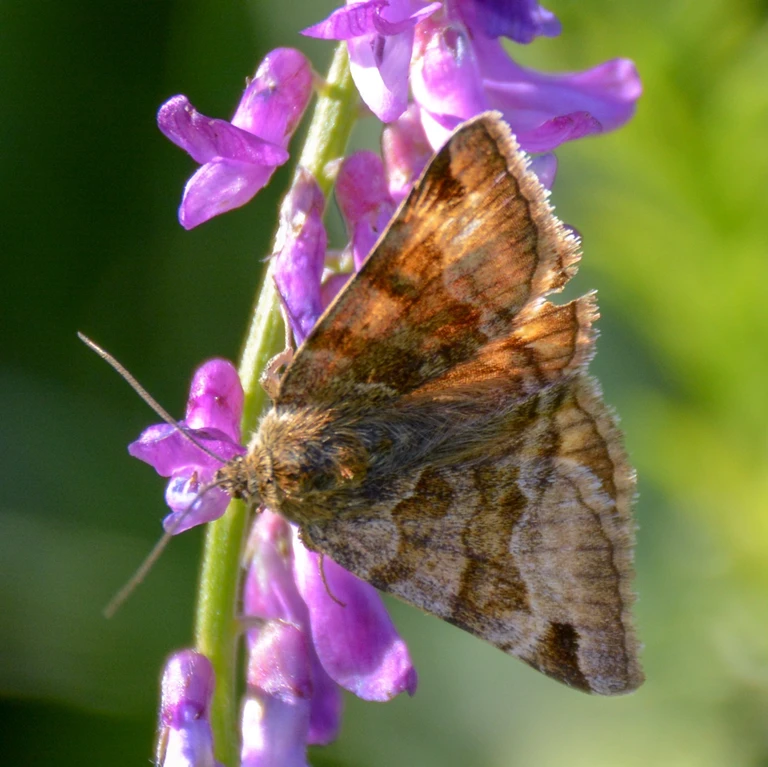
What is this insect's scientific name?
Euclidia glyphica
